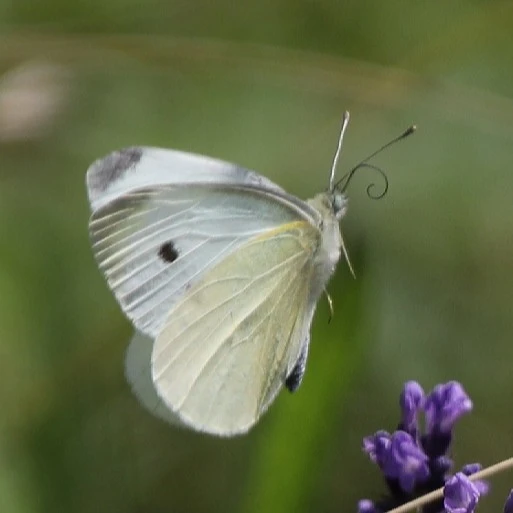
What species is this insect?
Pieris rapae
